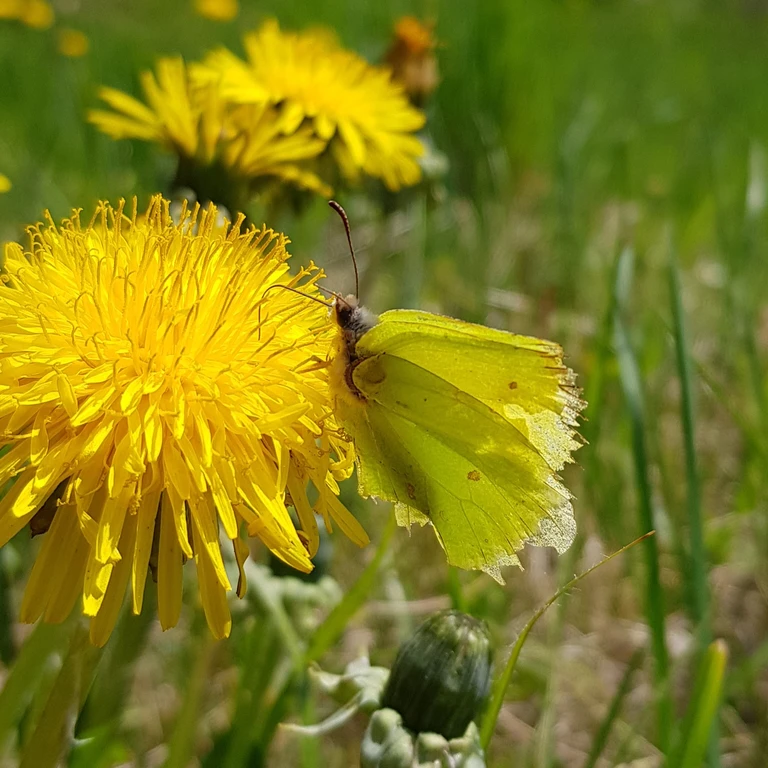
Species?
Gonepteryx rhamni
